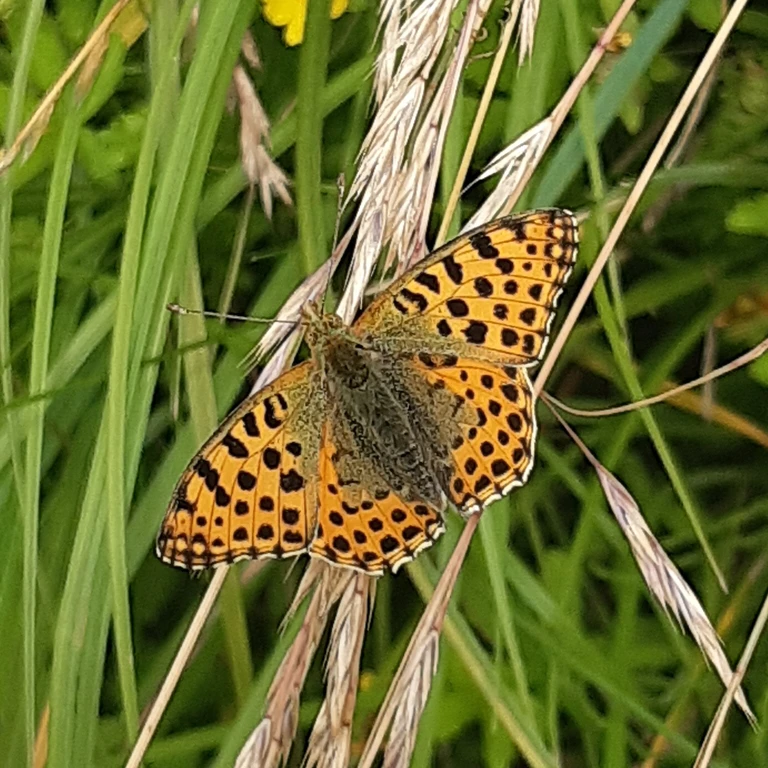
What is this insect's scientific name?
Issoria lathonia
